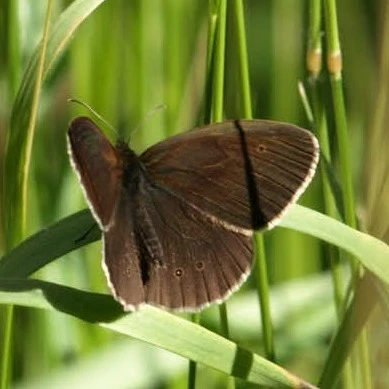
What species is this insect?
Aphantopus hyperantus
